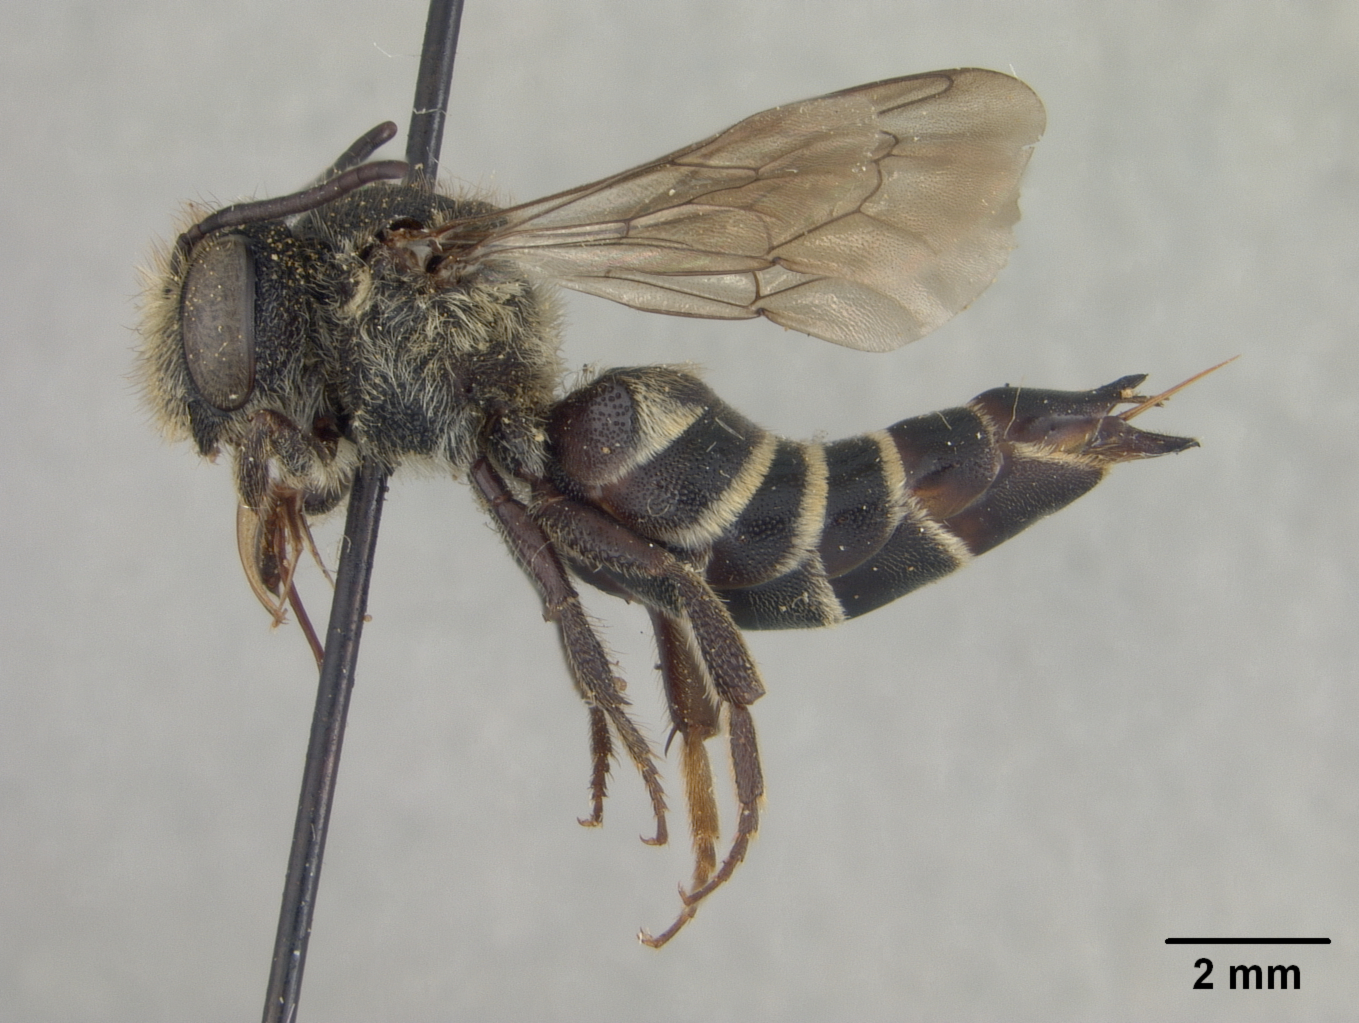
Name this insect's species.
Coelioxys rufescens
